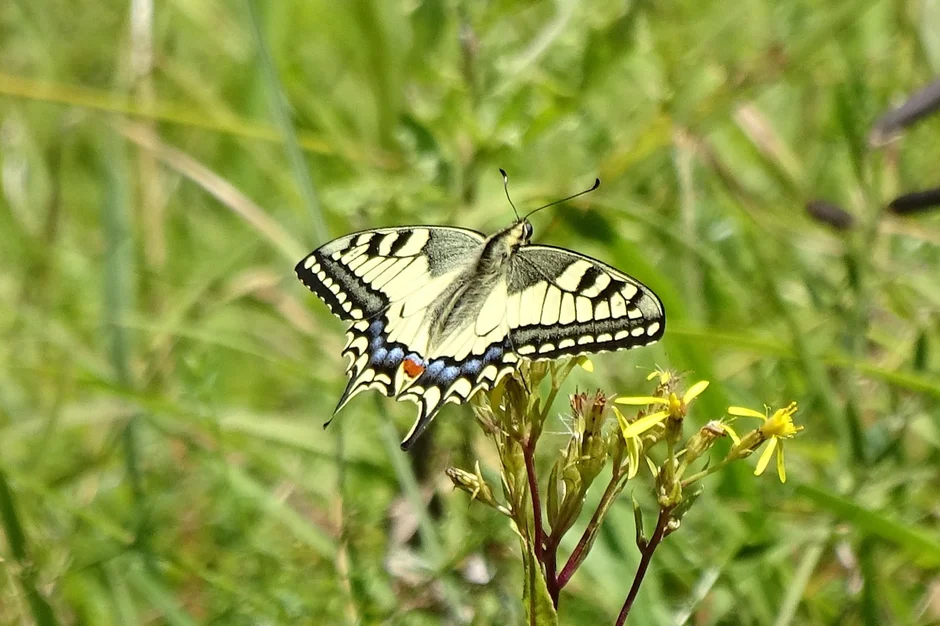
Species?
Papilio machaon
